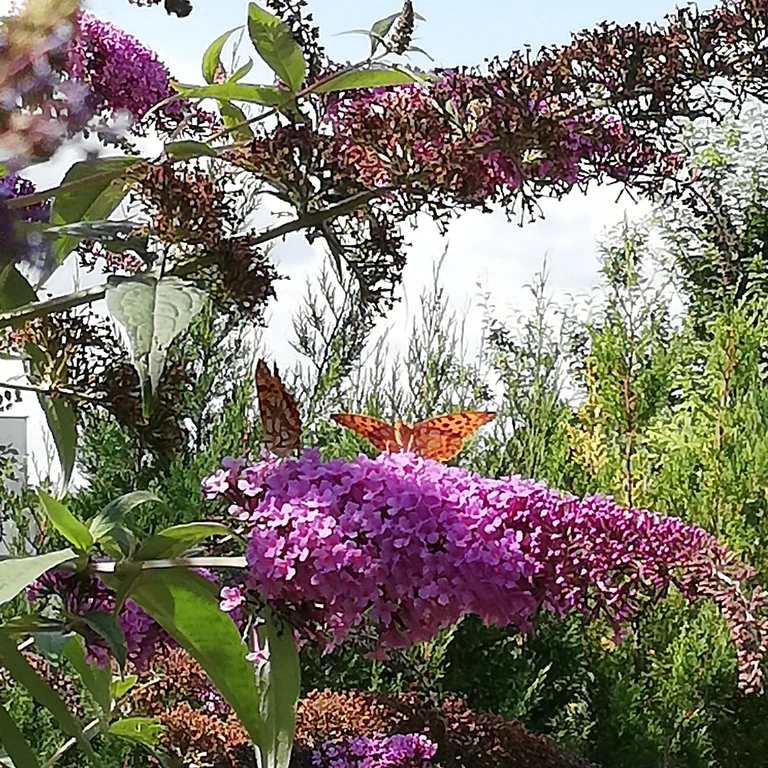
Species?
Issoria lathonia
